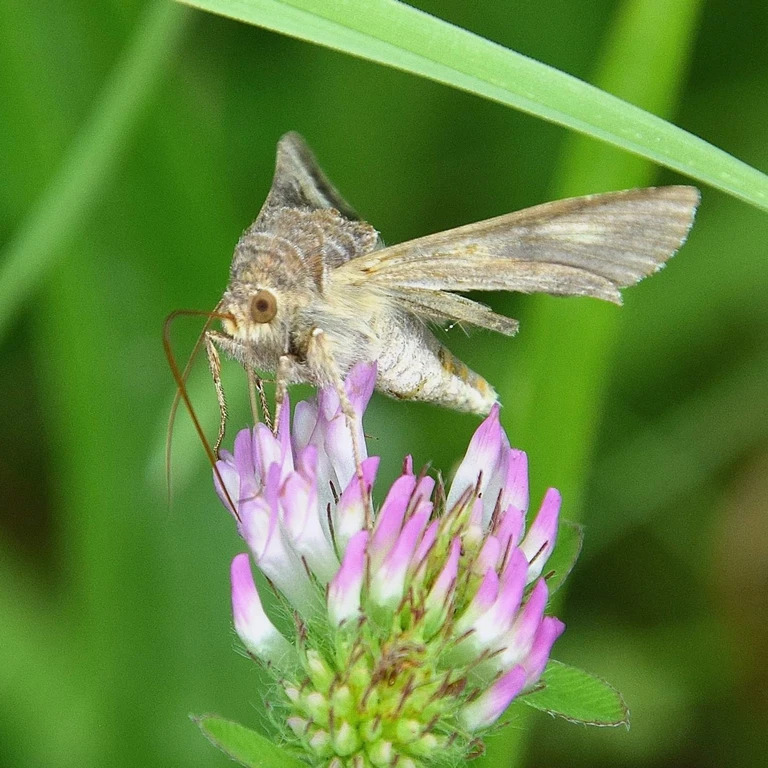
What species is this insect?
Autographa gamma
